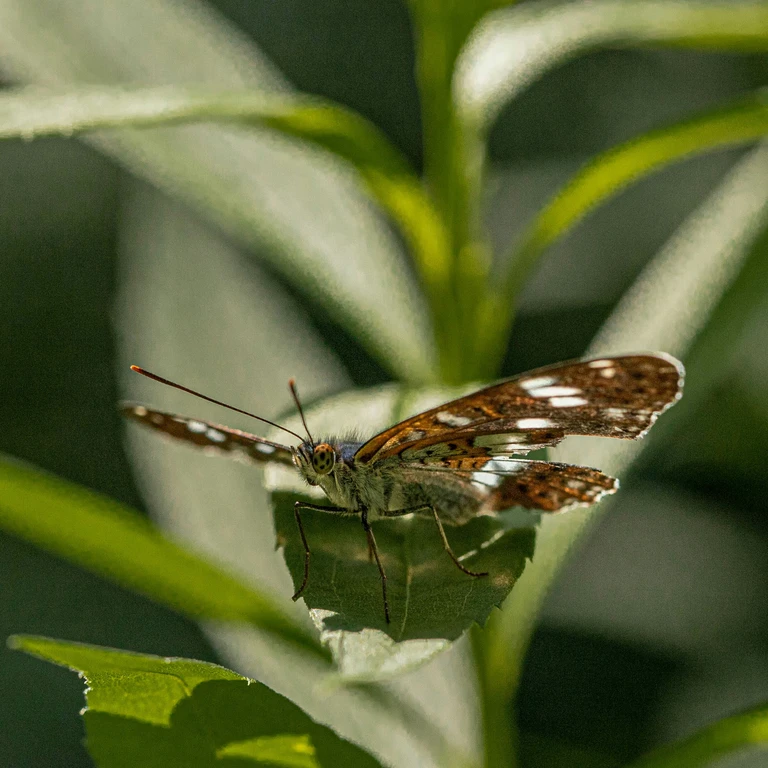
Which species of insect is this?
Limenitis camilla (also Ladoga camilla)
